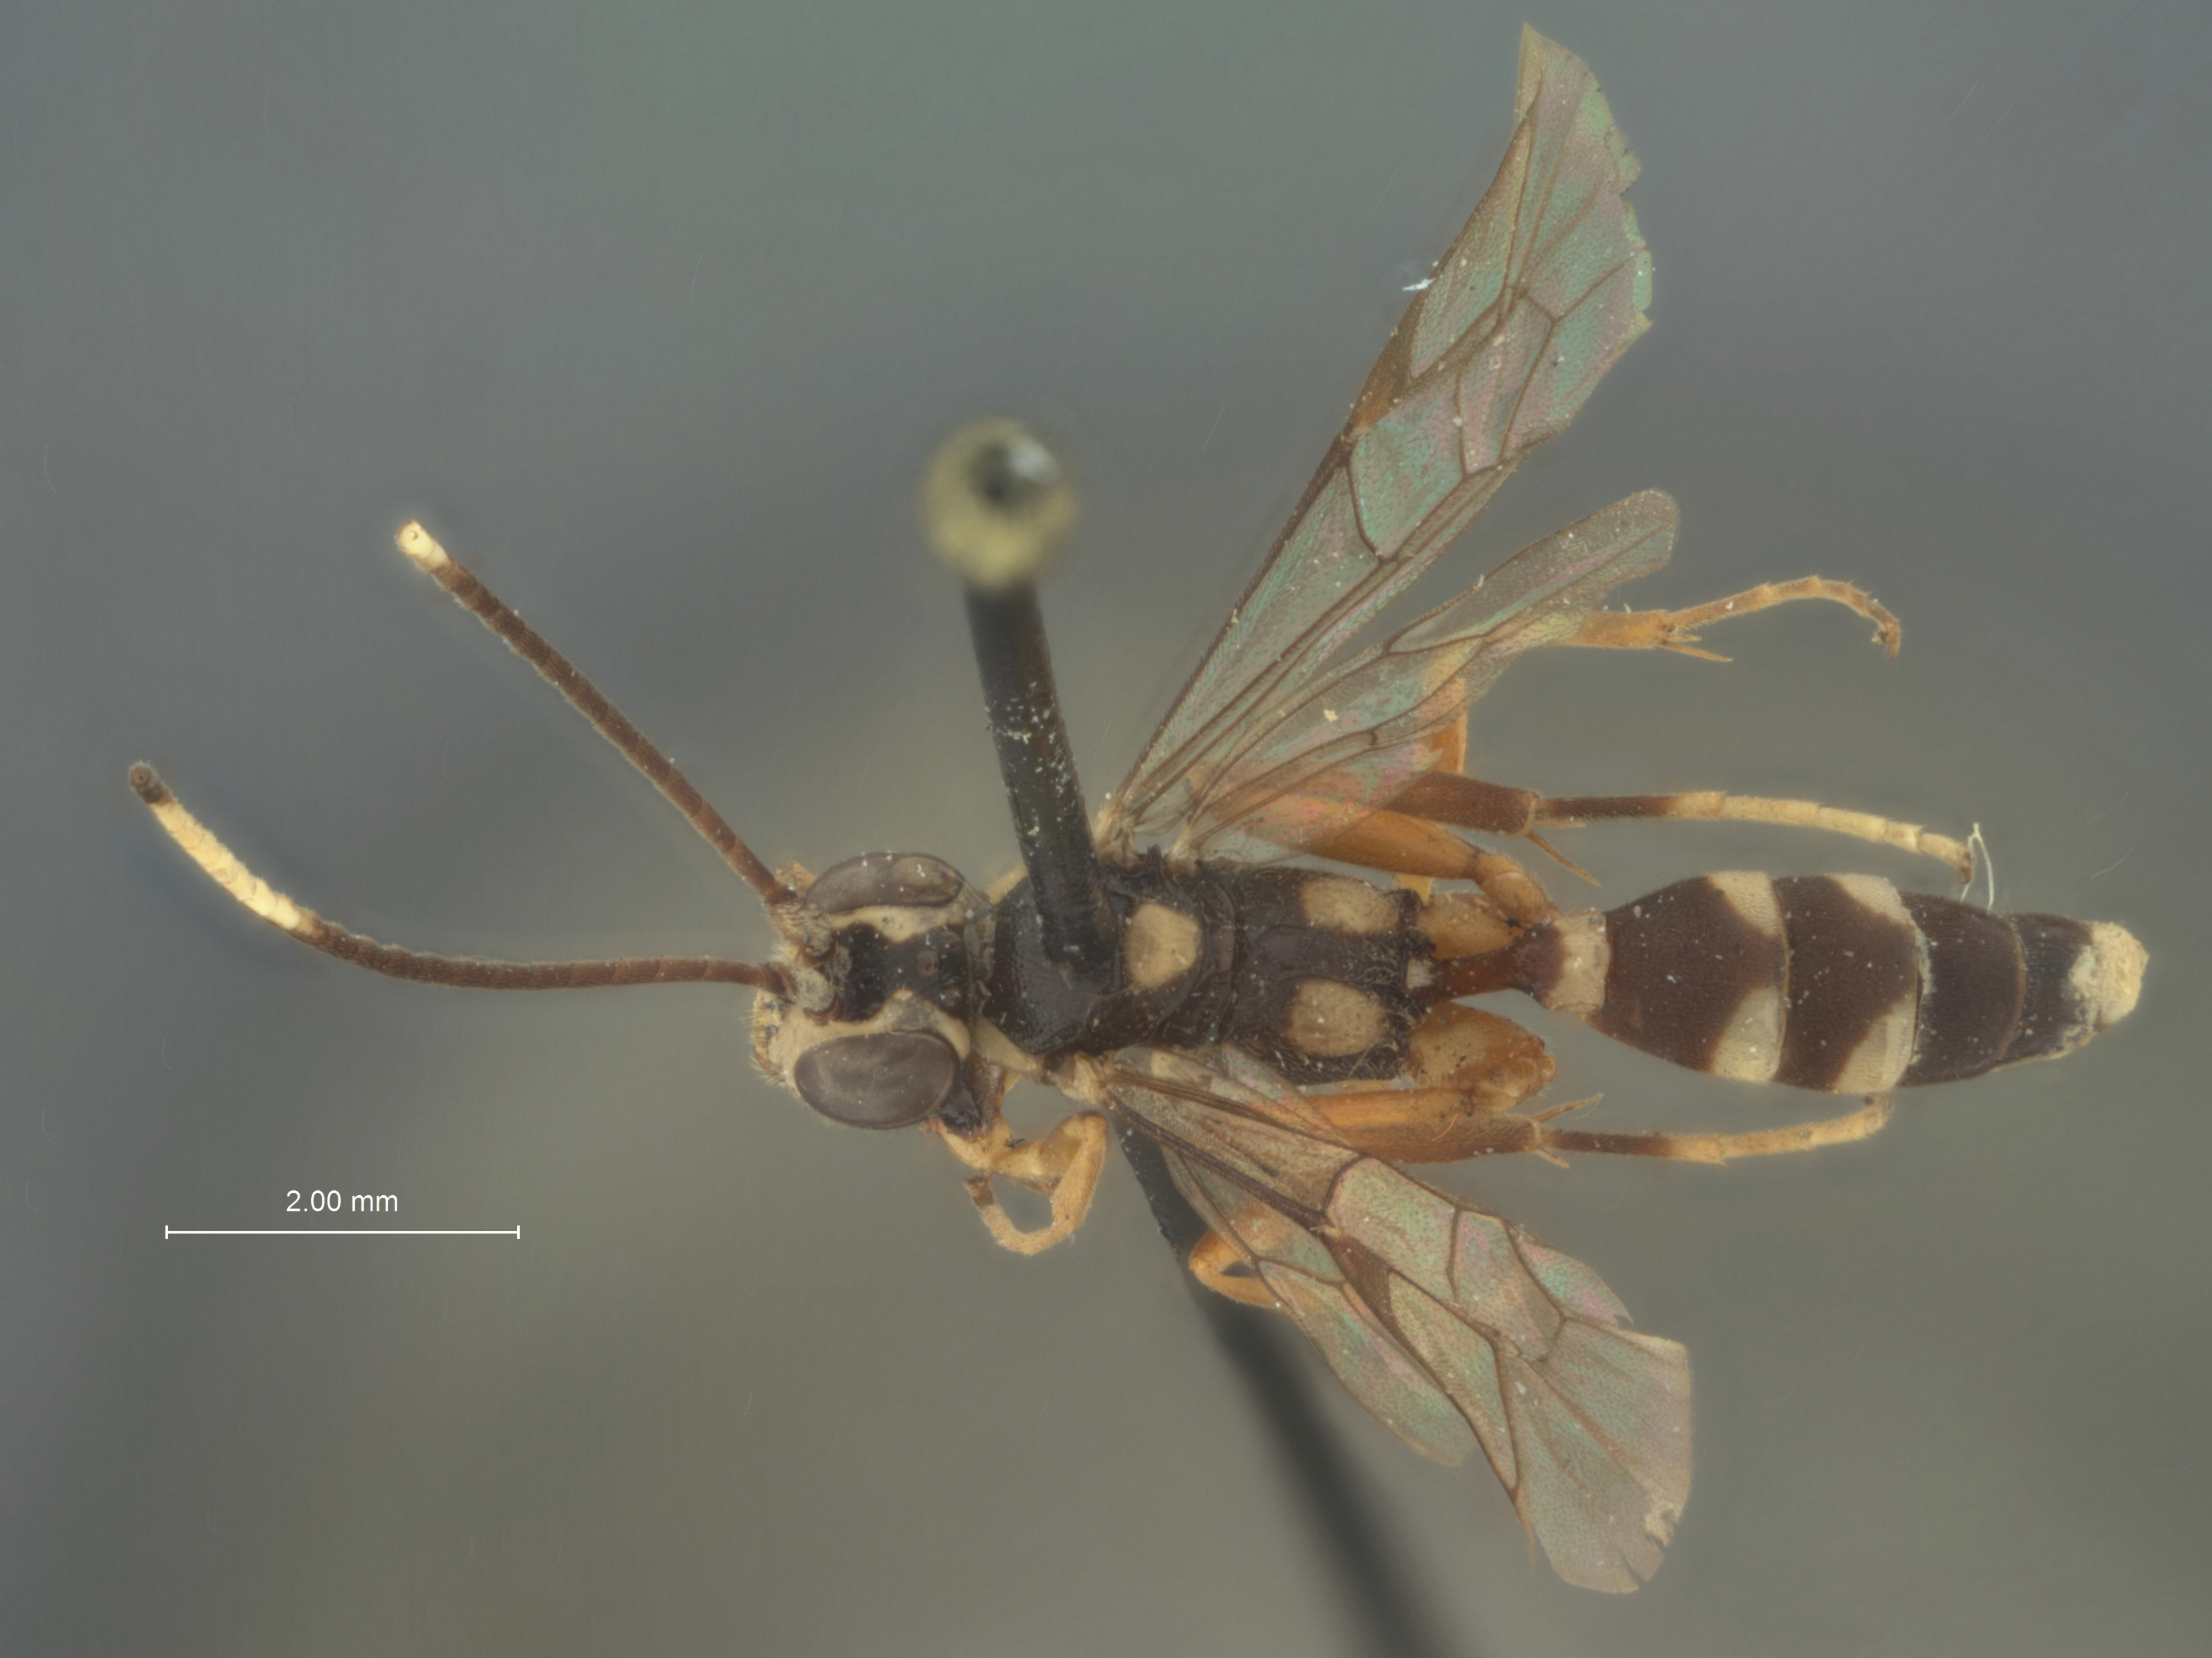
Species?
Cratichneumon manilae
